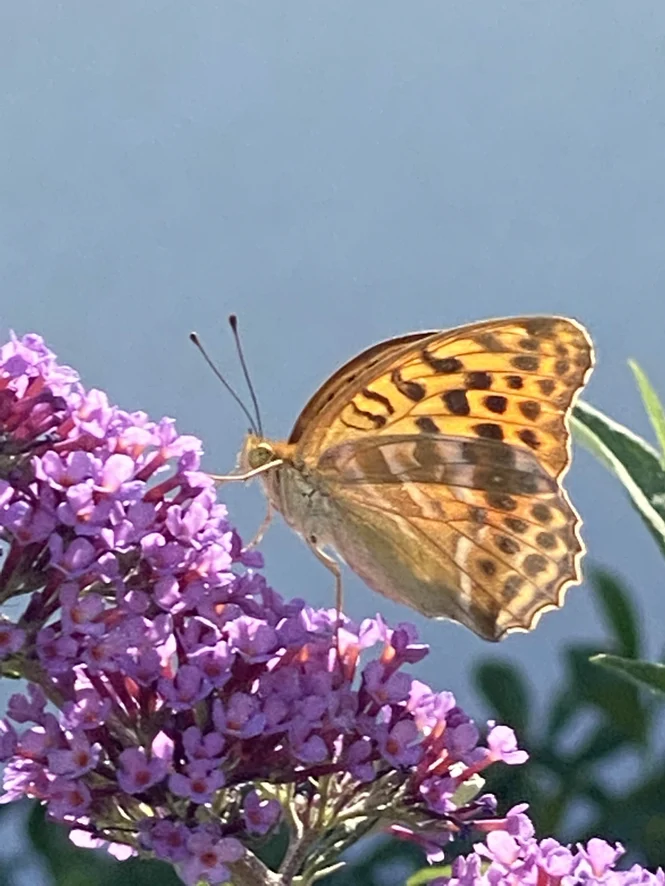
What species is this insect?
Argynnis paphia
